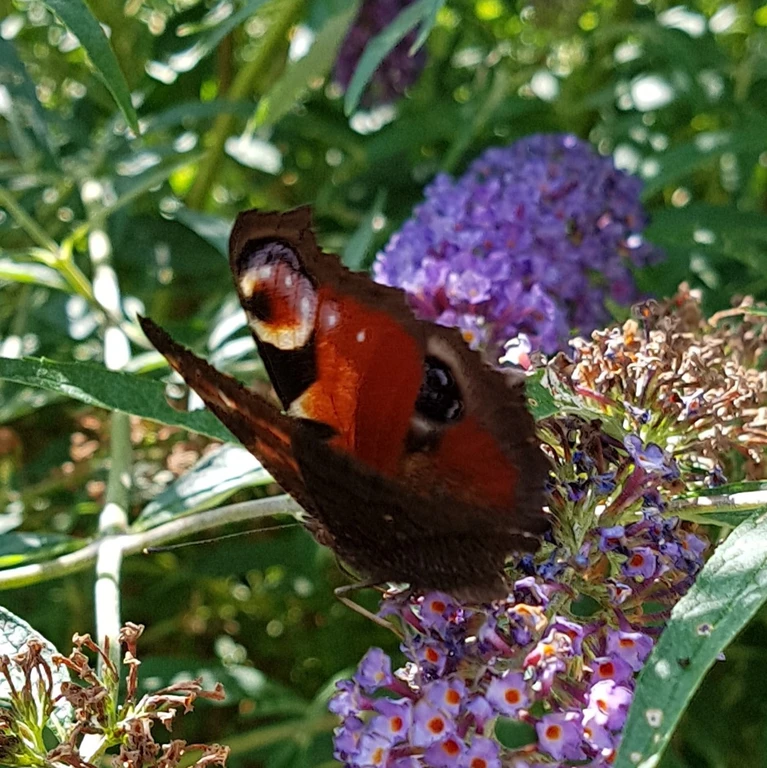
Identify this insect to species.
Aglais io
